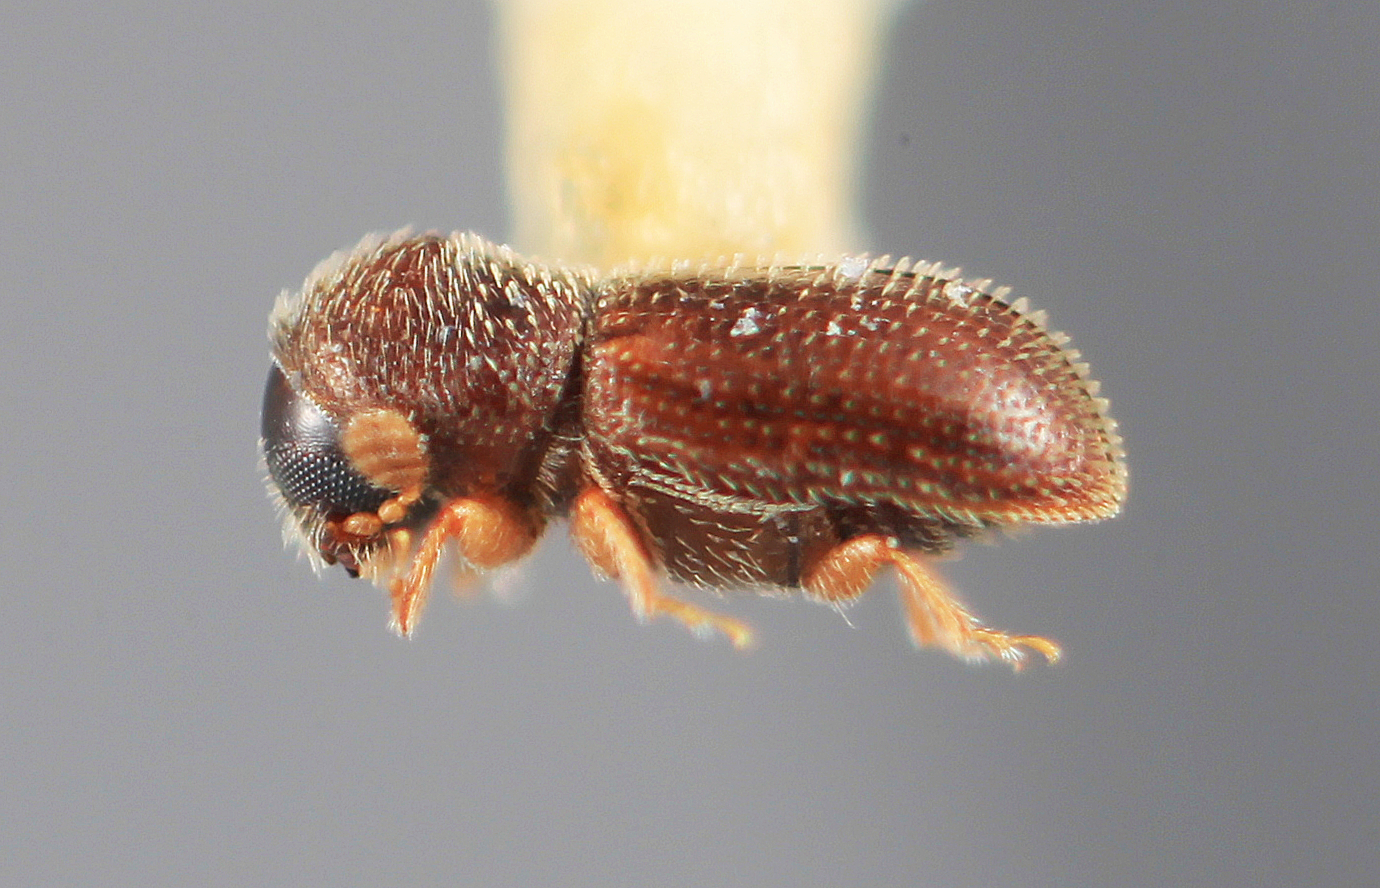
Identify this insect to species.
Stegomerus pygmaeus
